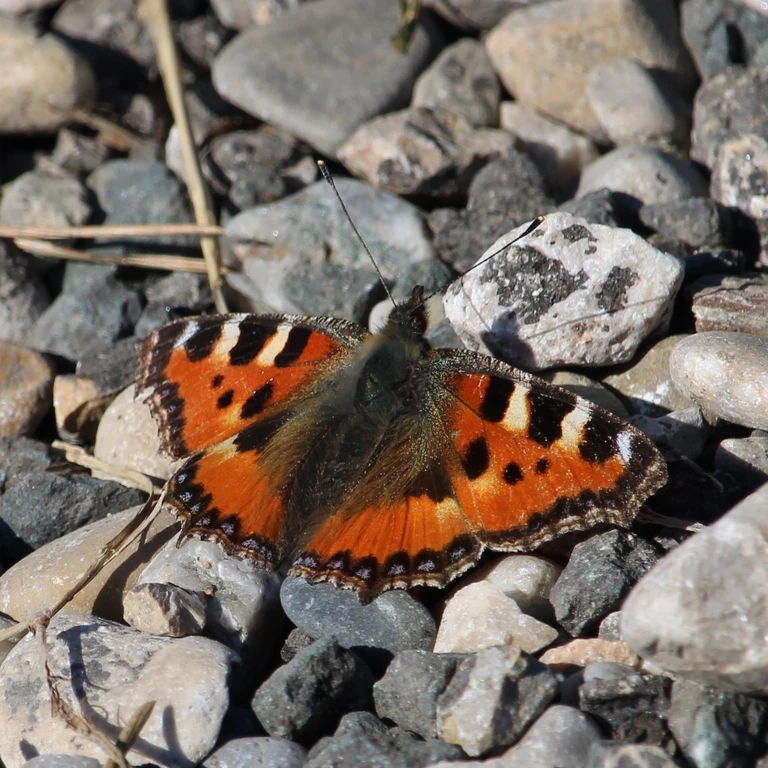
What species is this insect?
Aglais urticae
